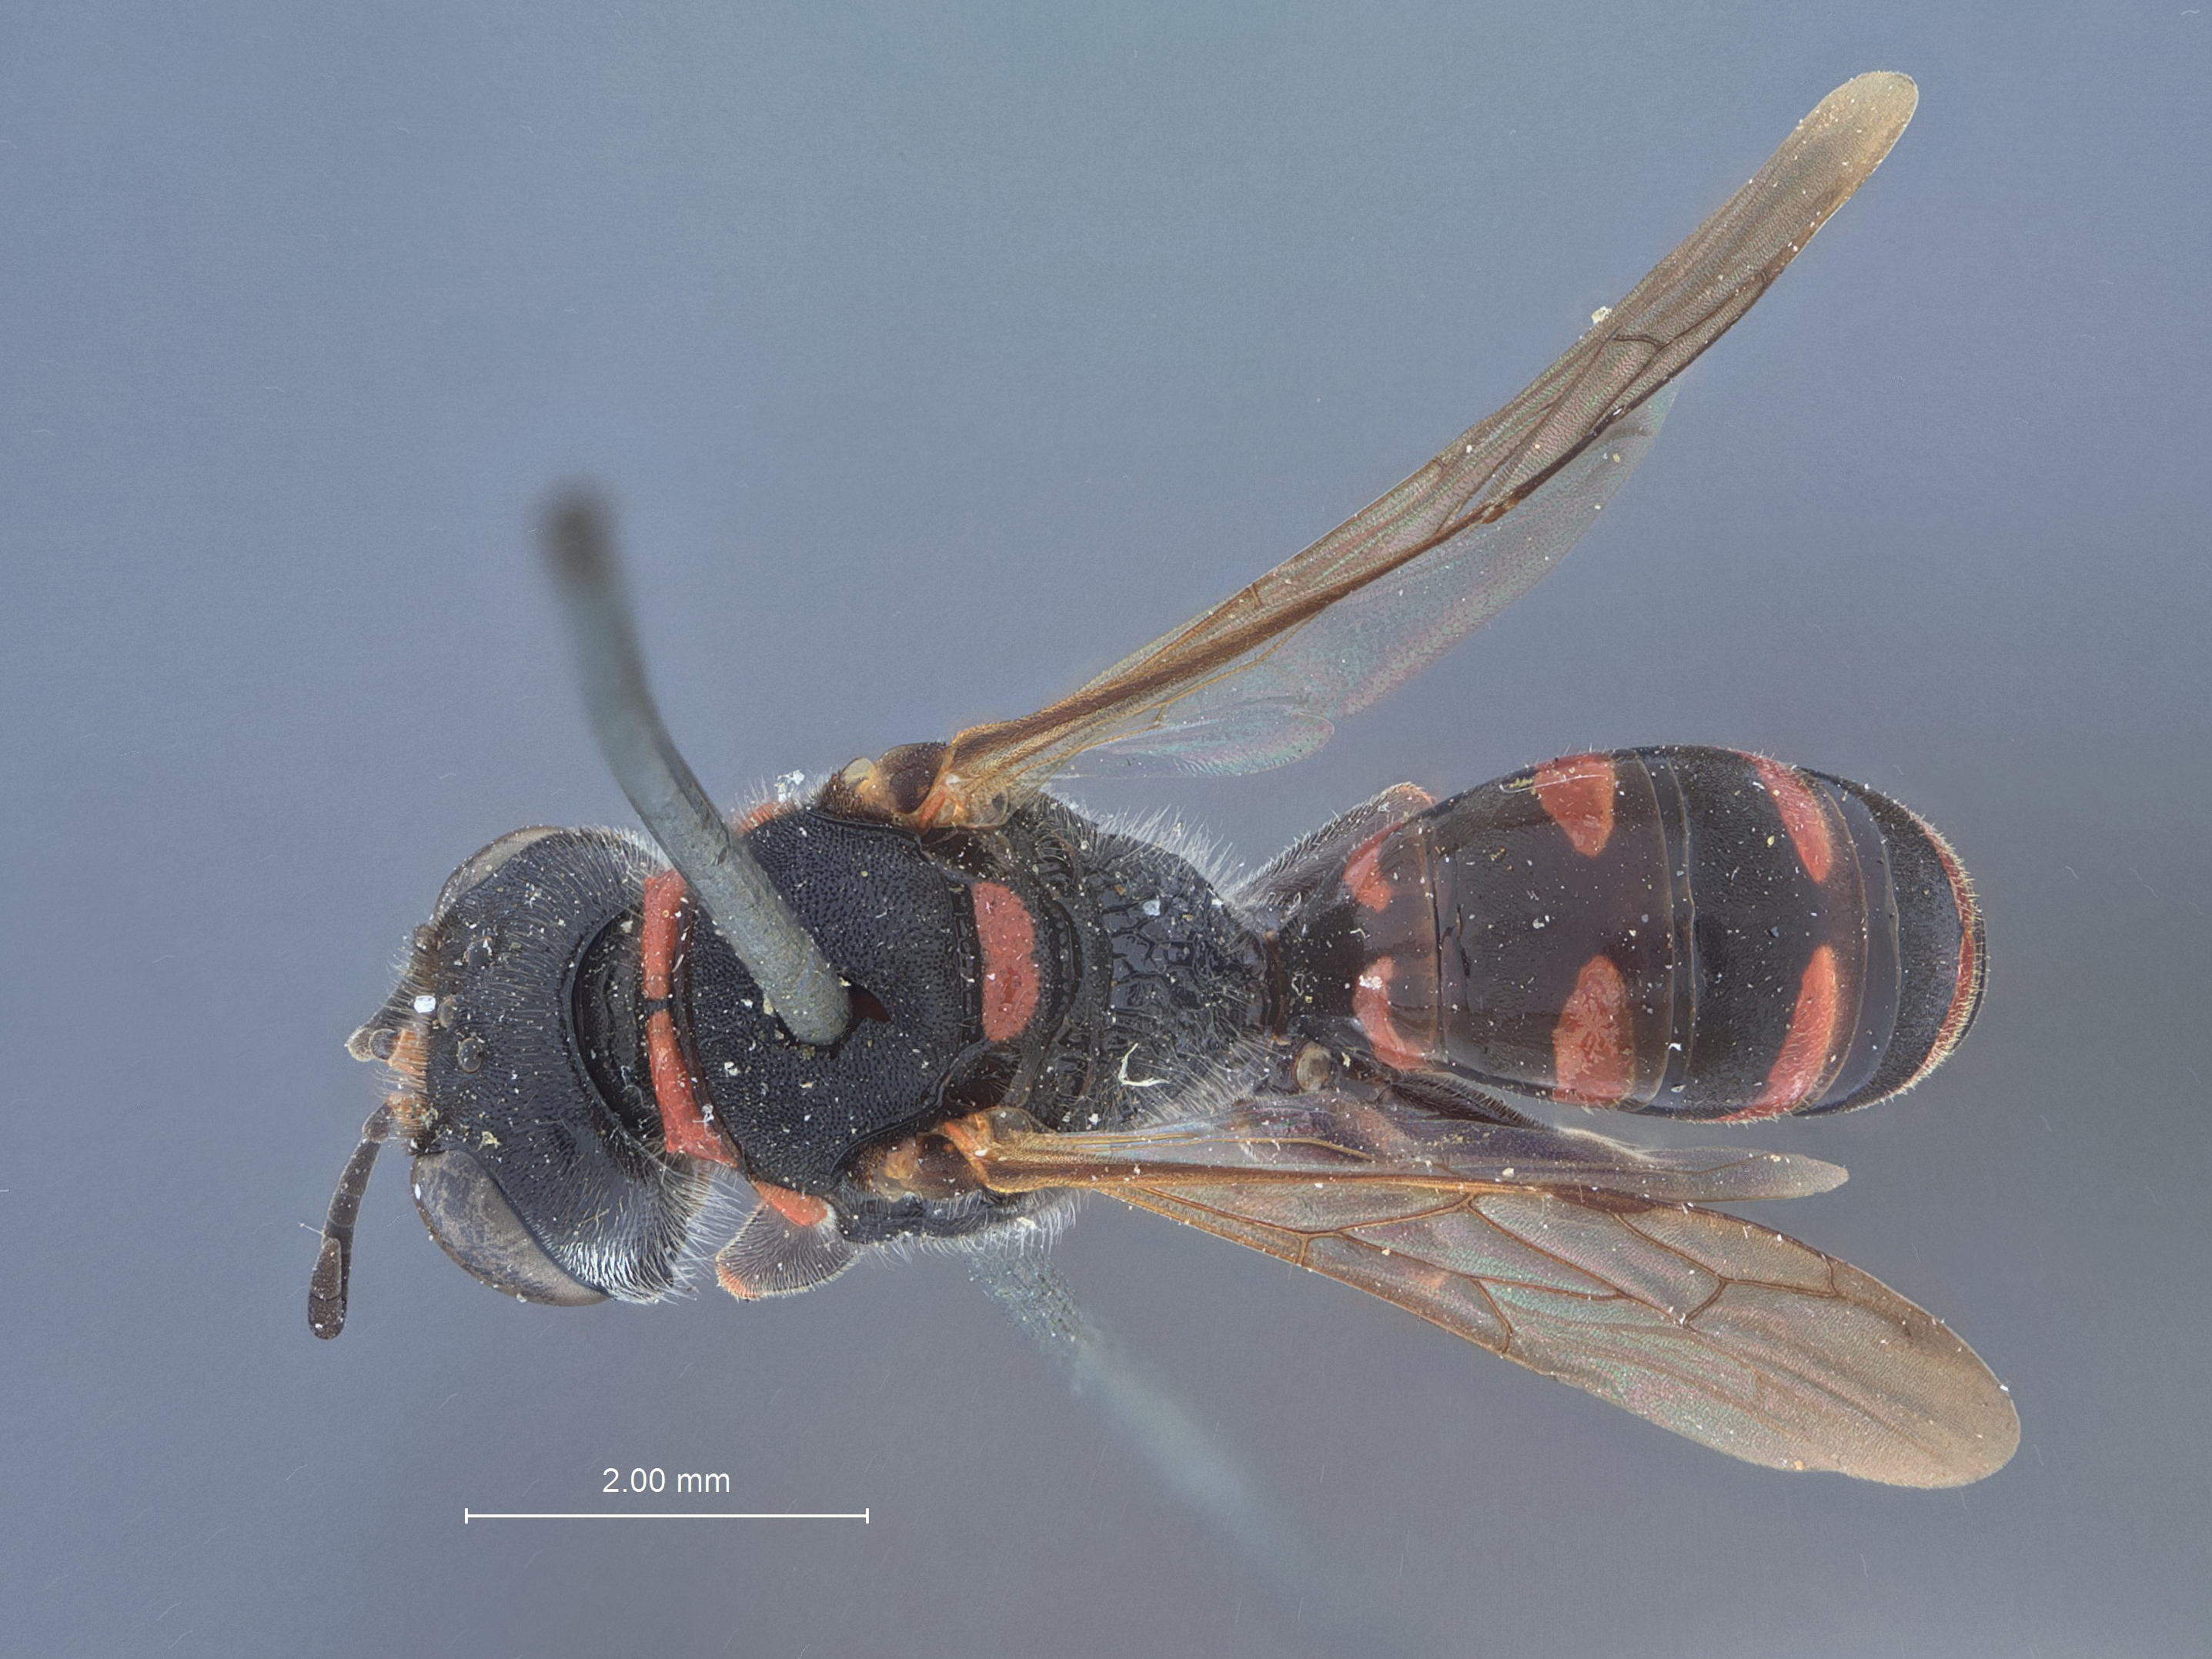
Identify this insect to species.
Crabro discretus
